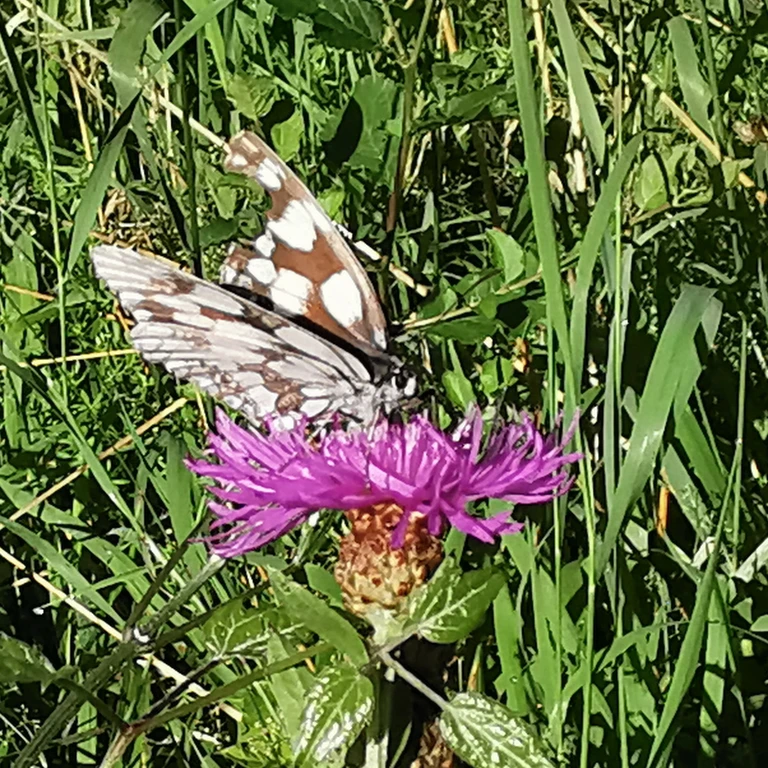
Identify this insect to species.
Melanargia galathea
